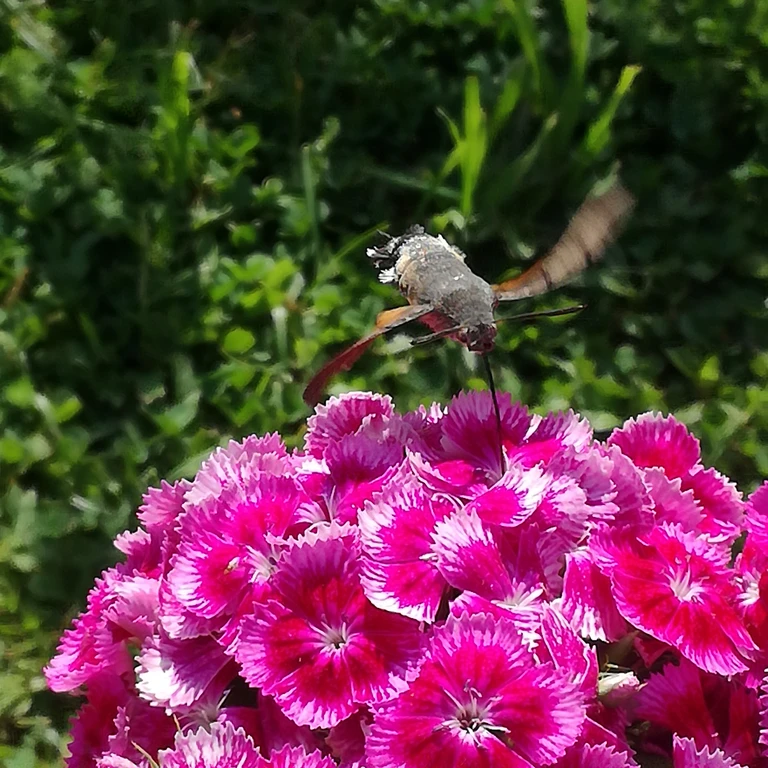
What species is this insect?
Macroglossum stellatarum
